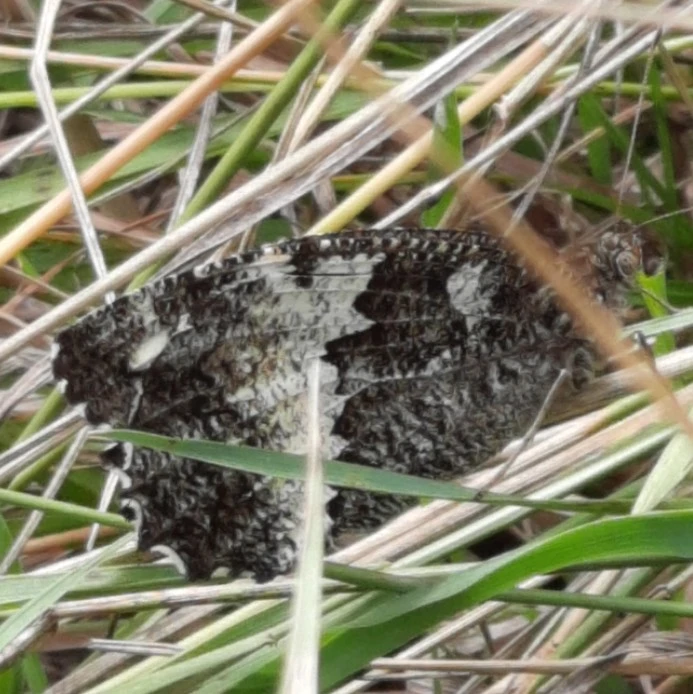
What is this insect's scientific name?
Brintesia circe
